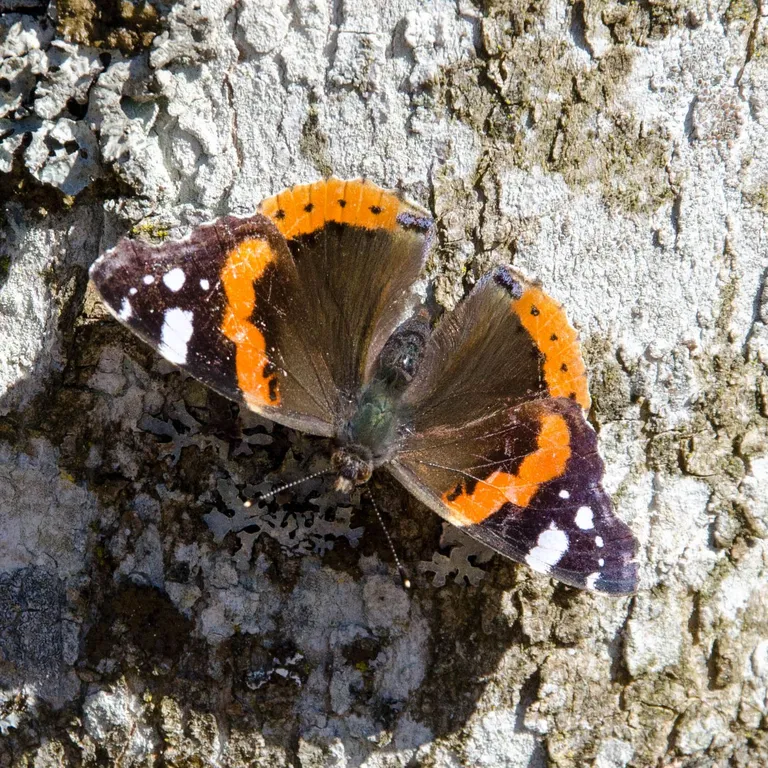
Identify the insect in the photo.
Vanessa atalanta
